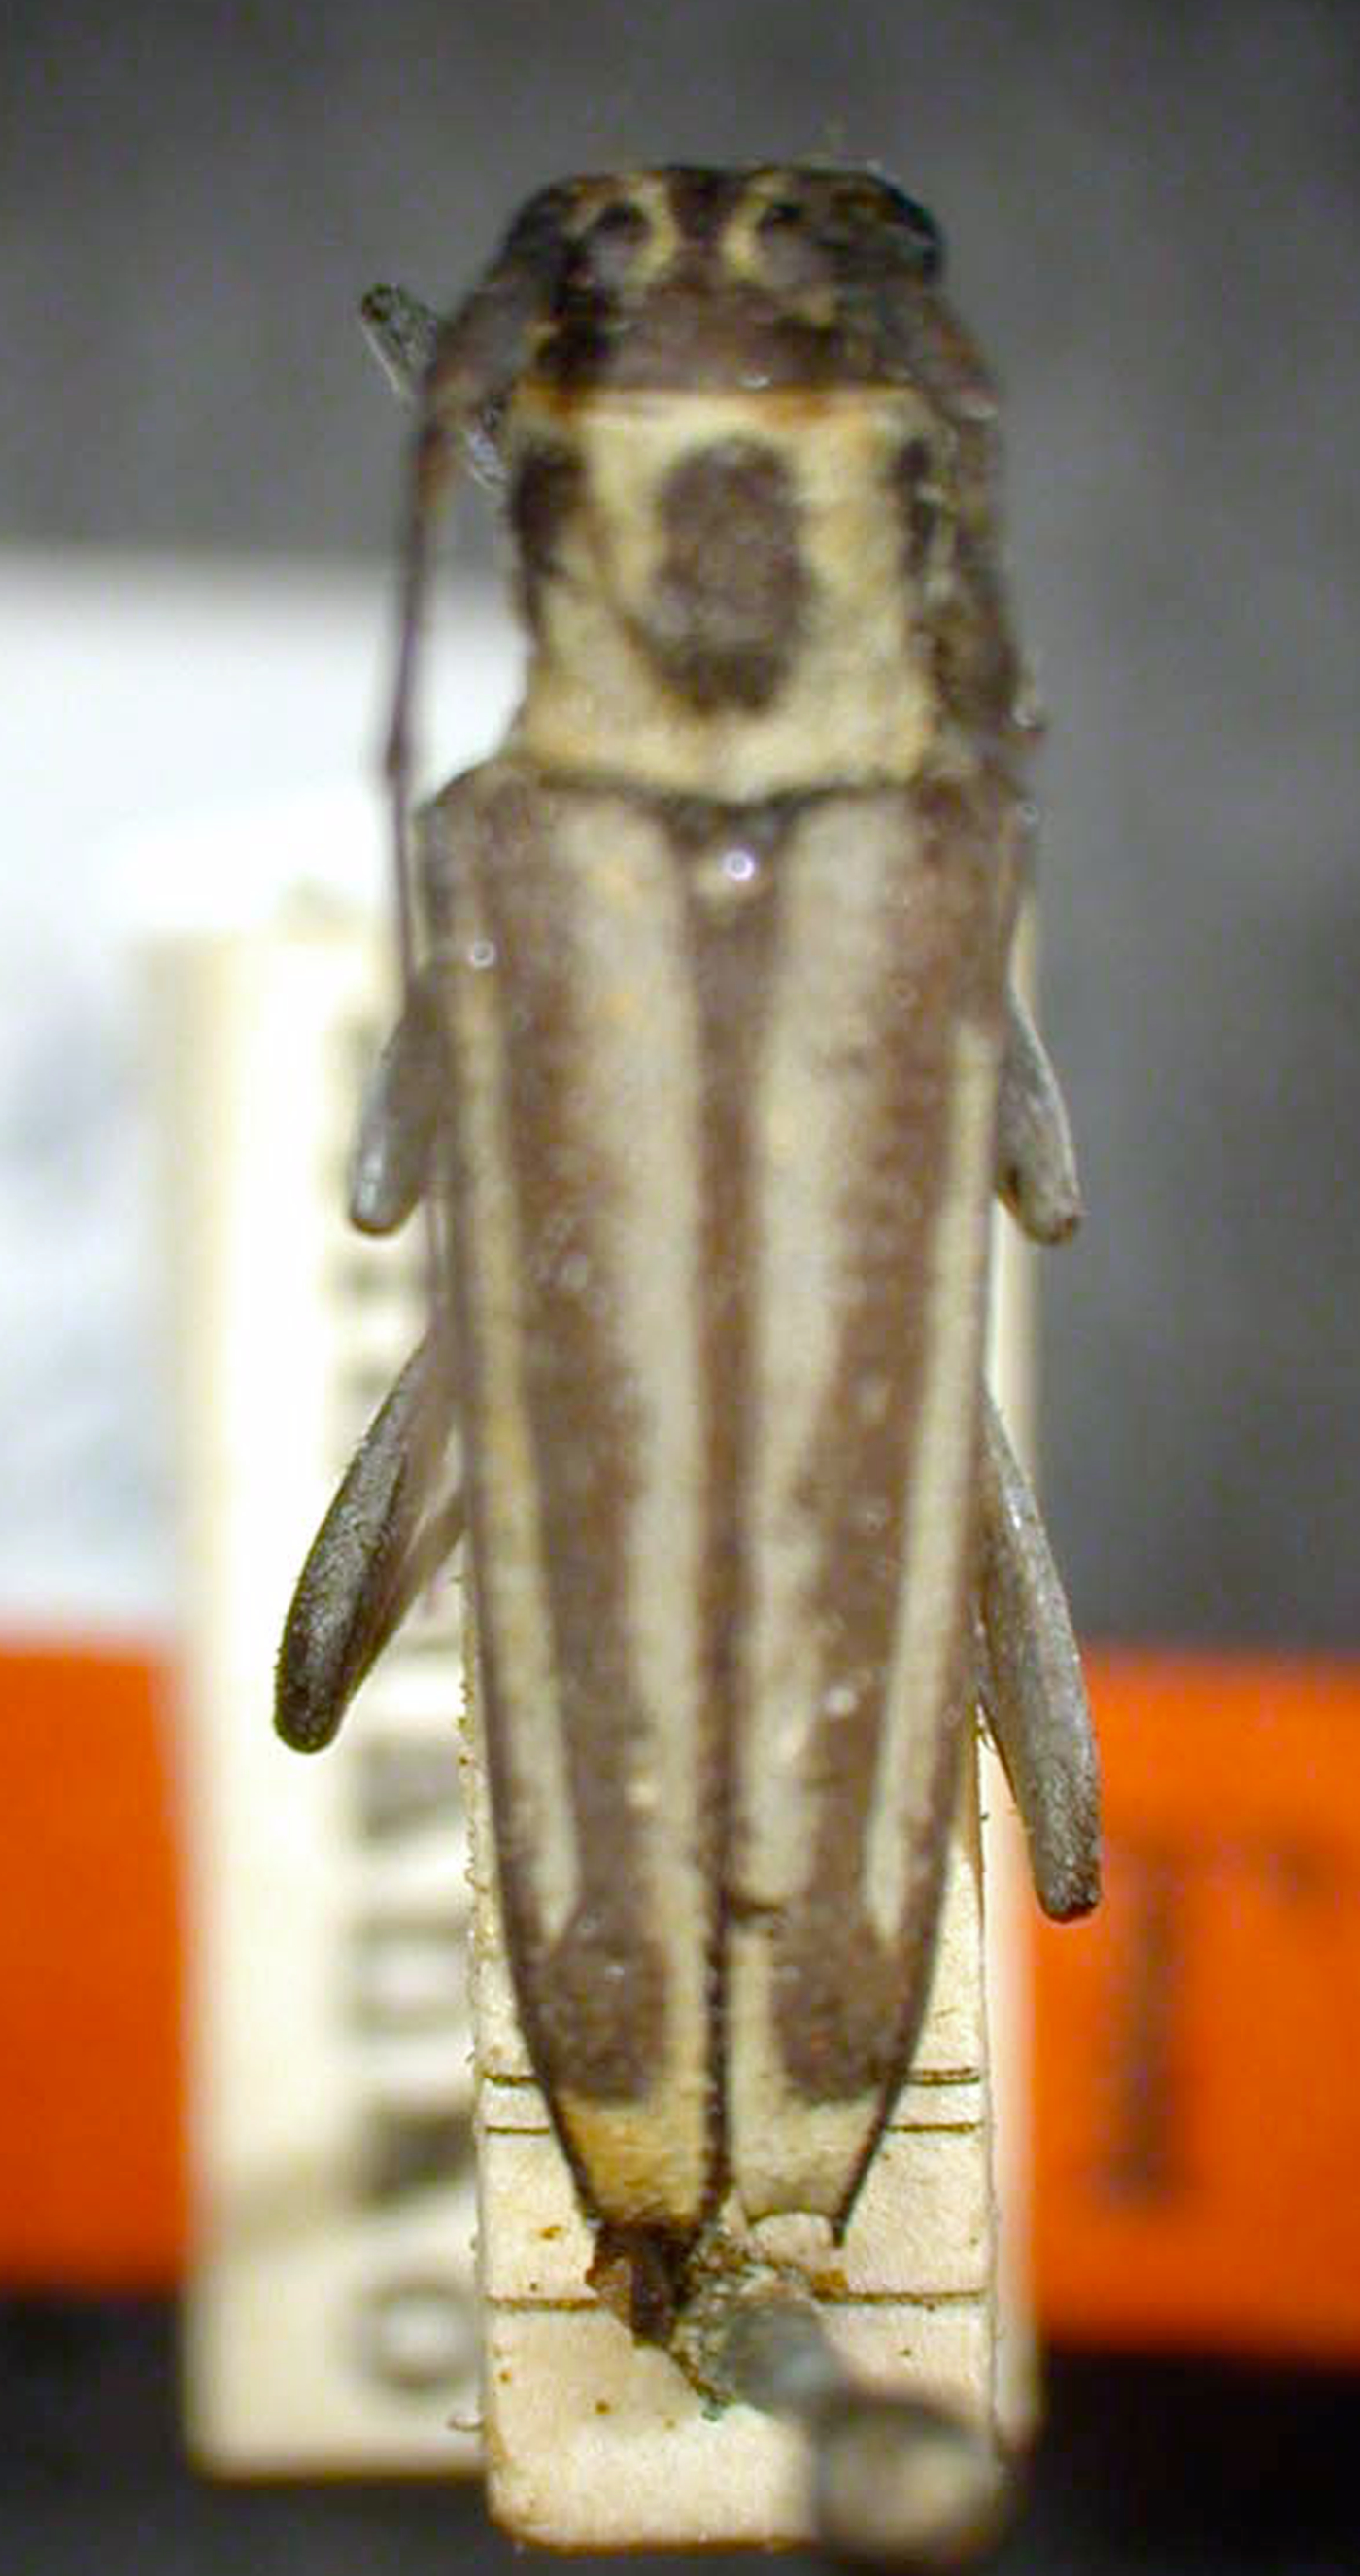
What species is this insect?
Glenea discomaculata
